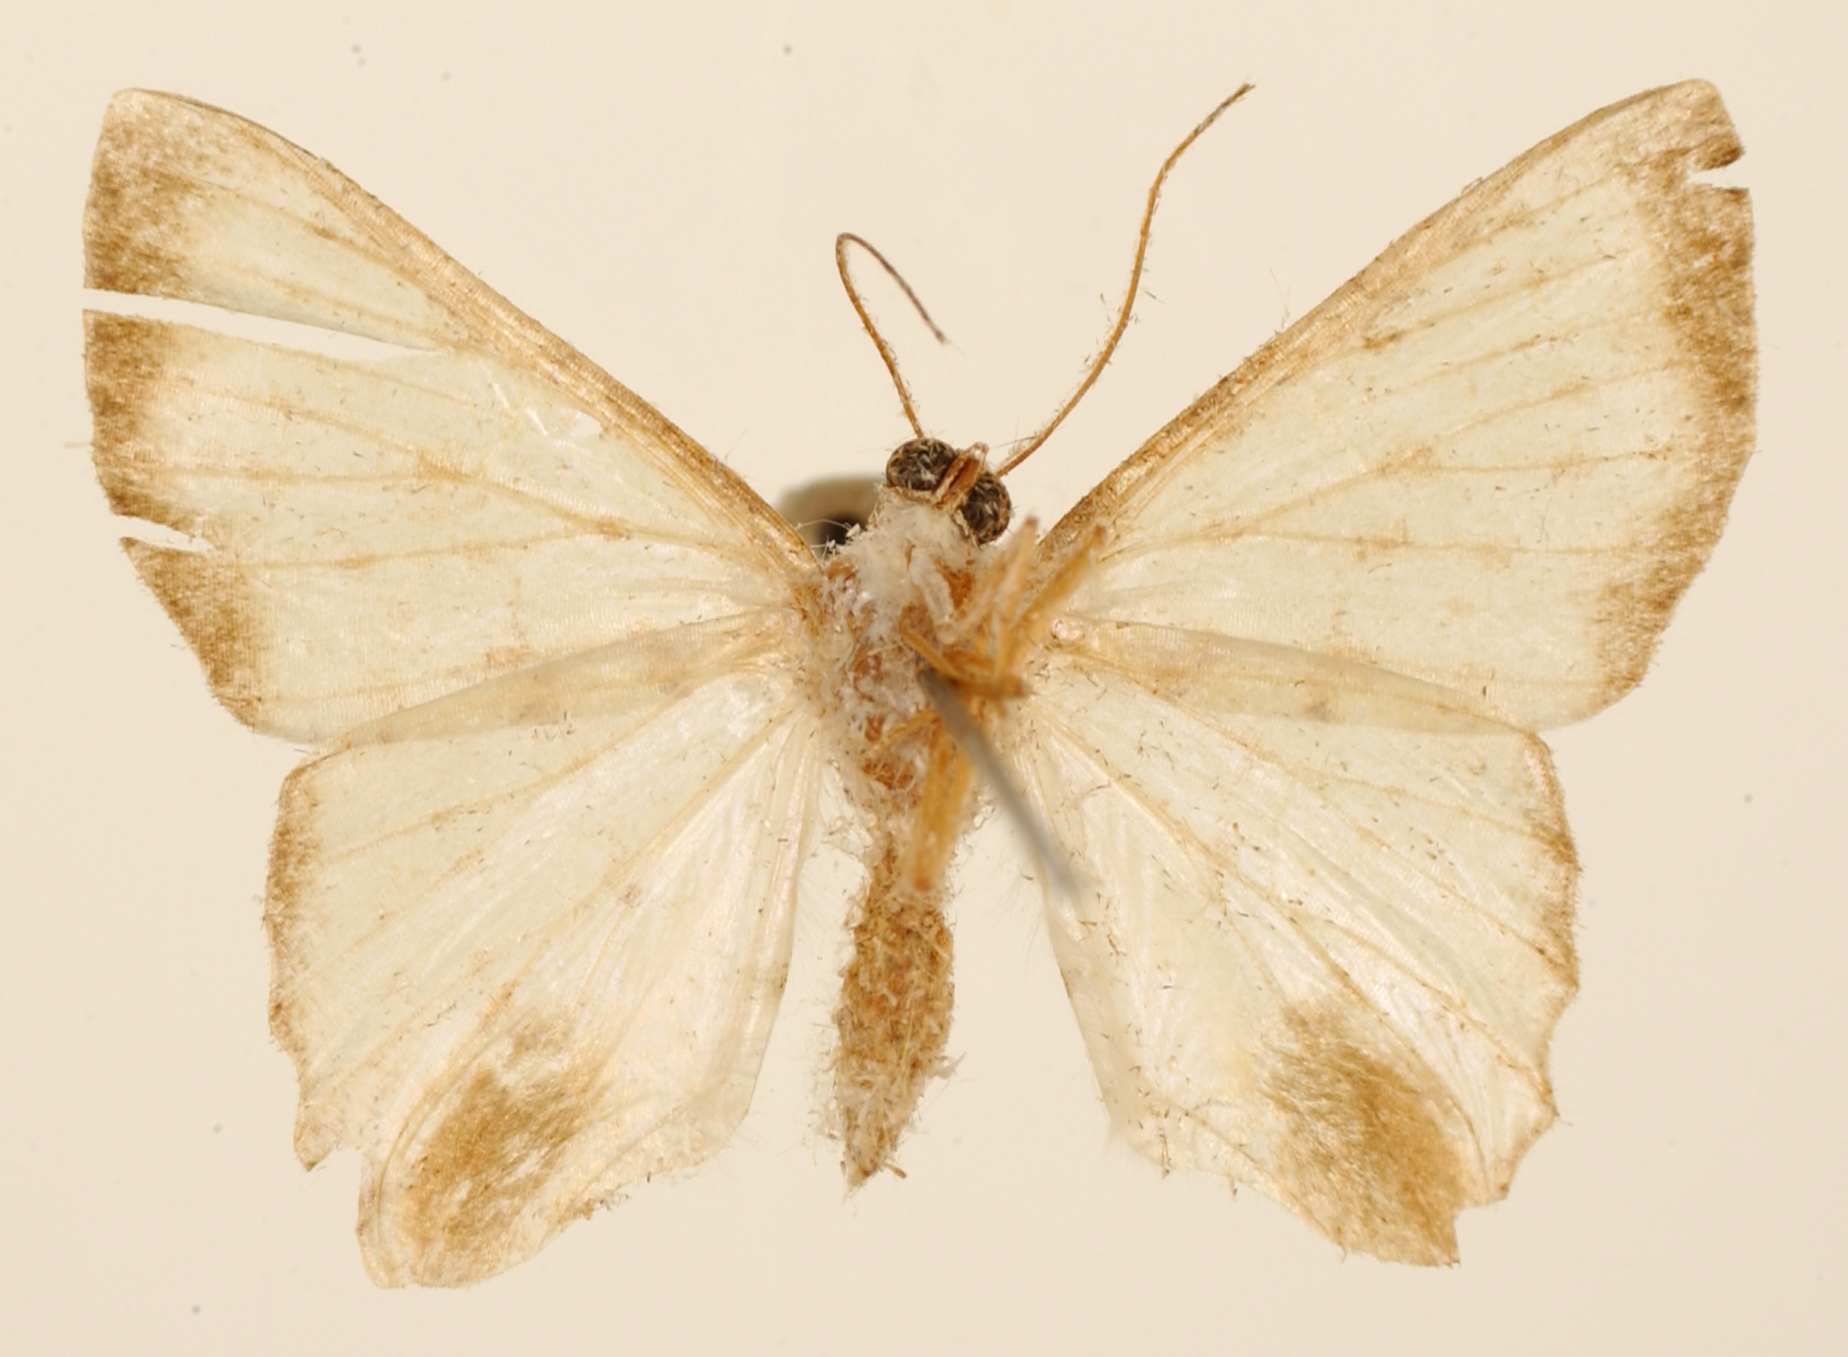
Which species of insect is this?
Berberodes camphylophleps
